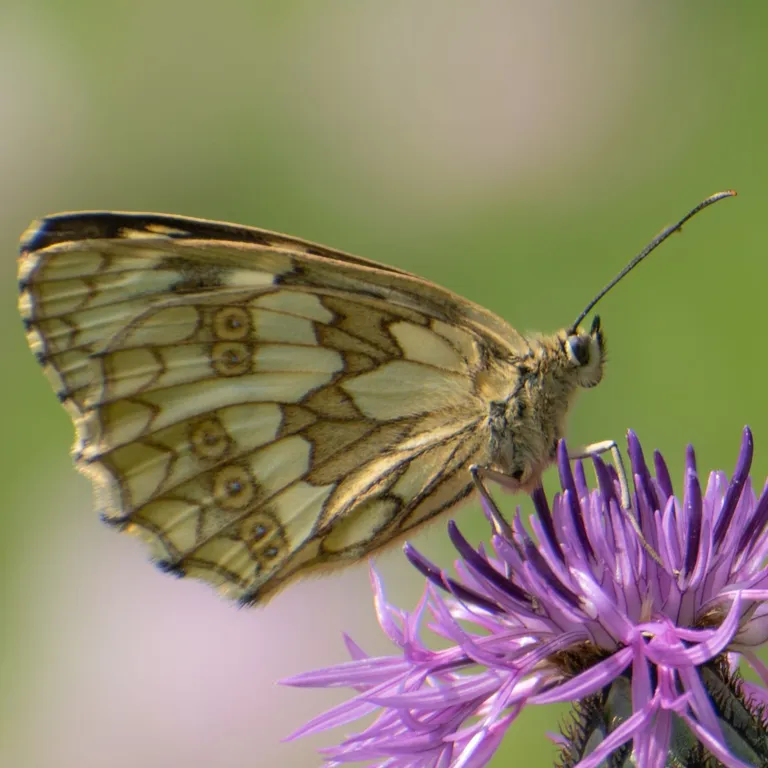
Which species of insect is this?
Melanargia galathea
